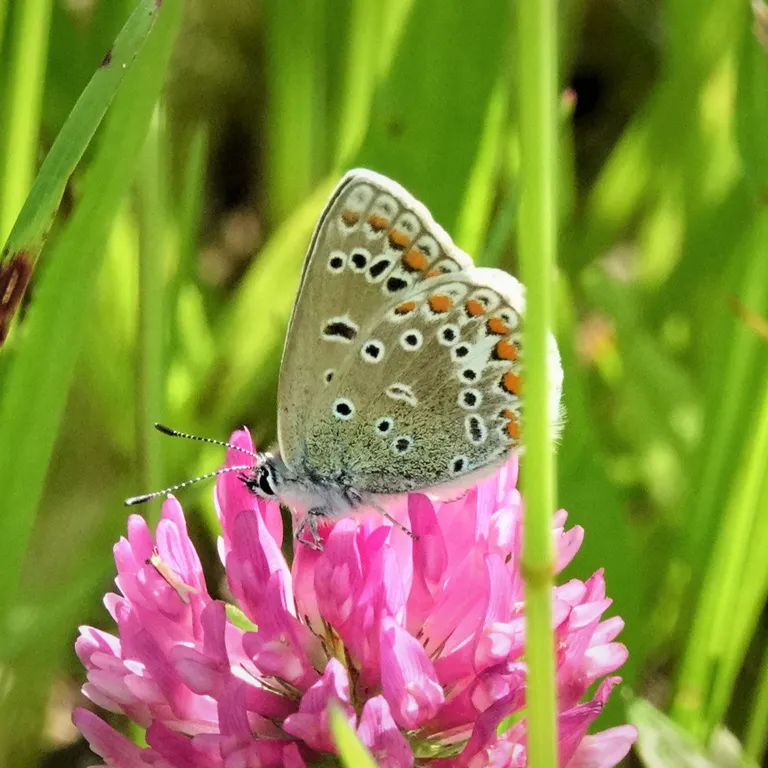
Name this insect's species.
Polyommatus icarus
